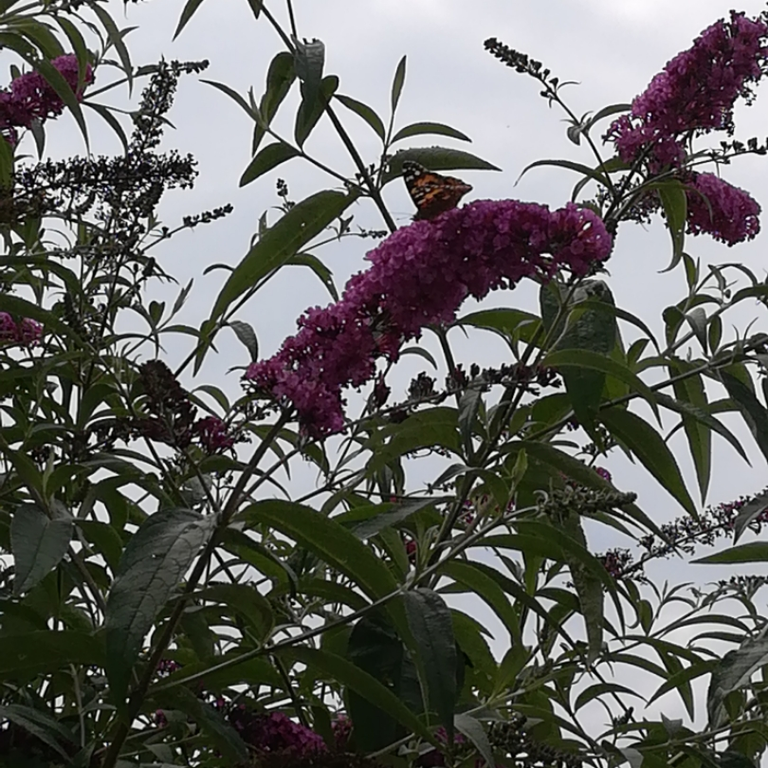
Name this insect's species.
Vanessa cardui
